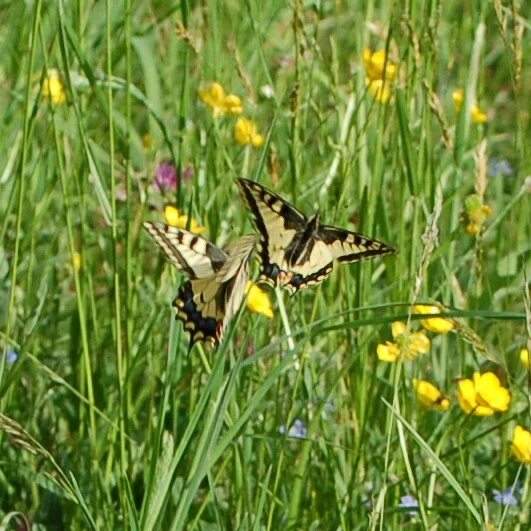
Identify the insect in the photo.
Papilio machaon
